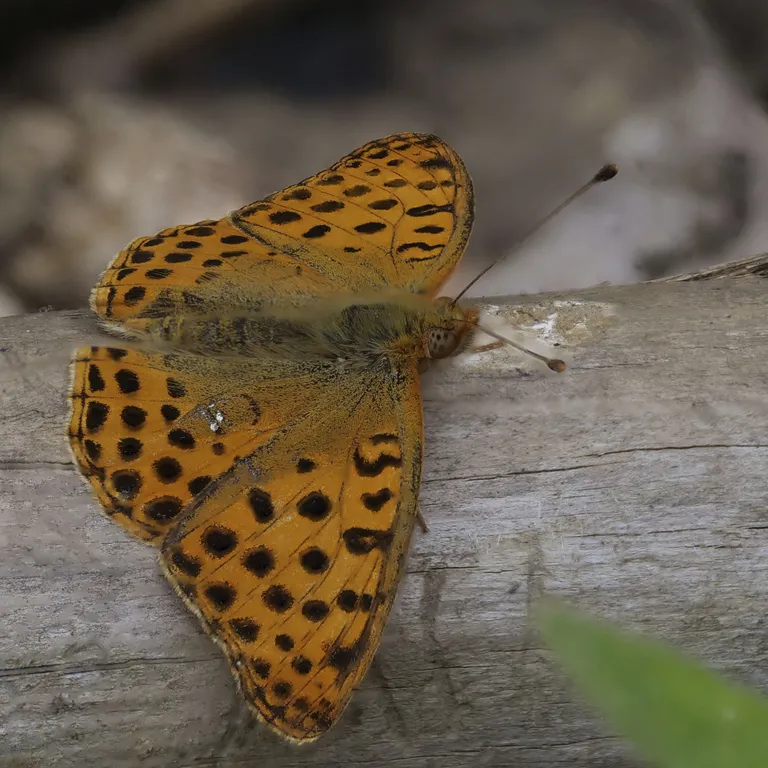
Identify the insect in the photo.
Argynnis paphia
